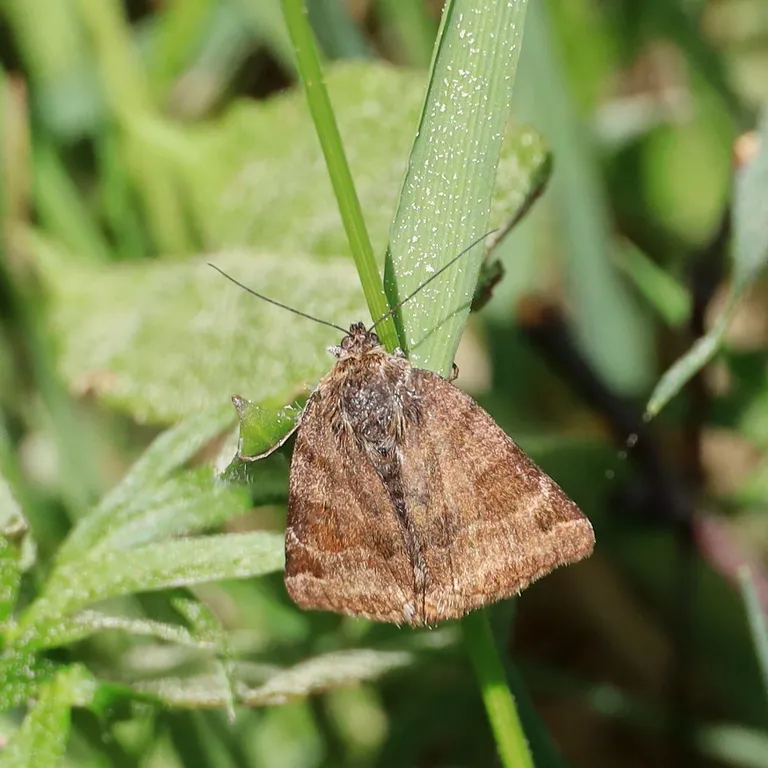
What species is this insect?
Euclidia glyphica
